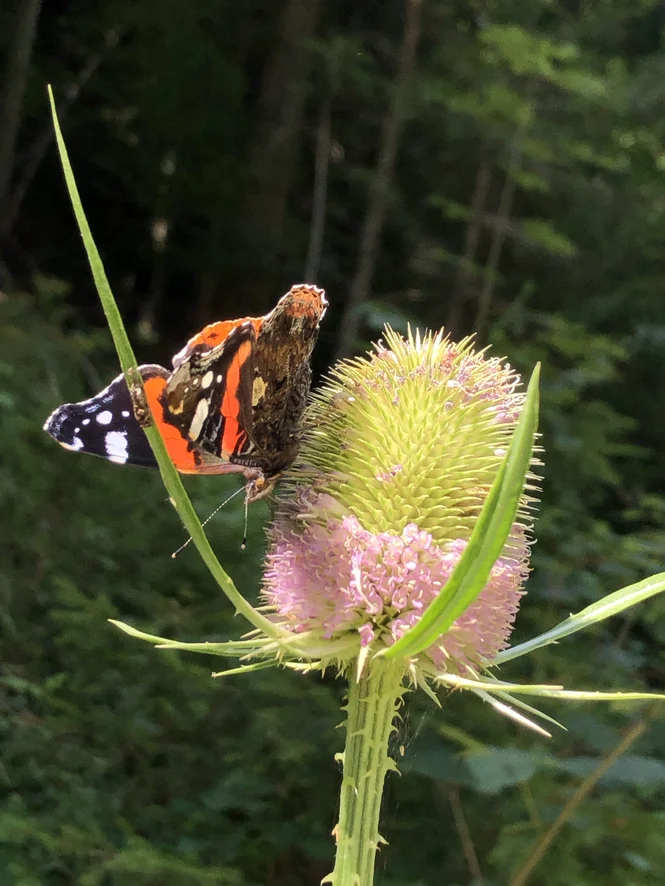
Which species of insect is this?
Vanessa atalanta
